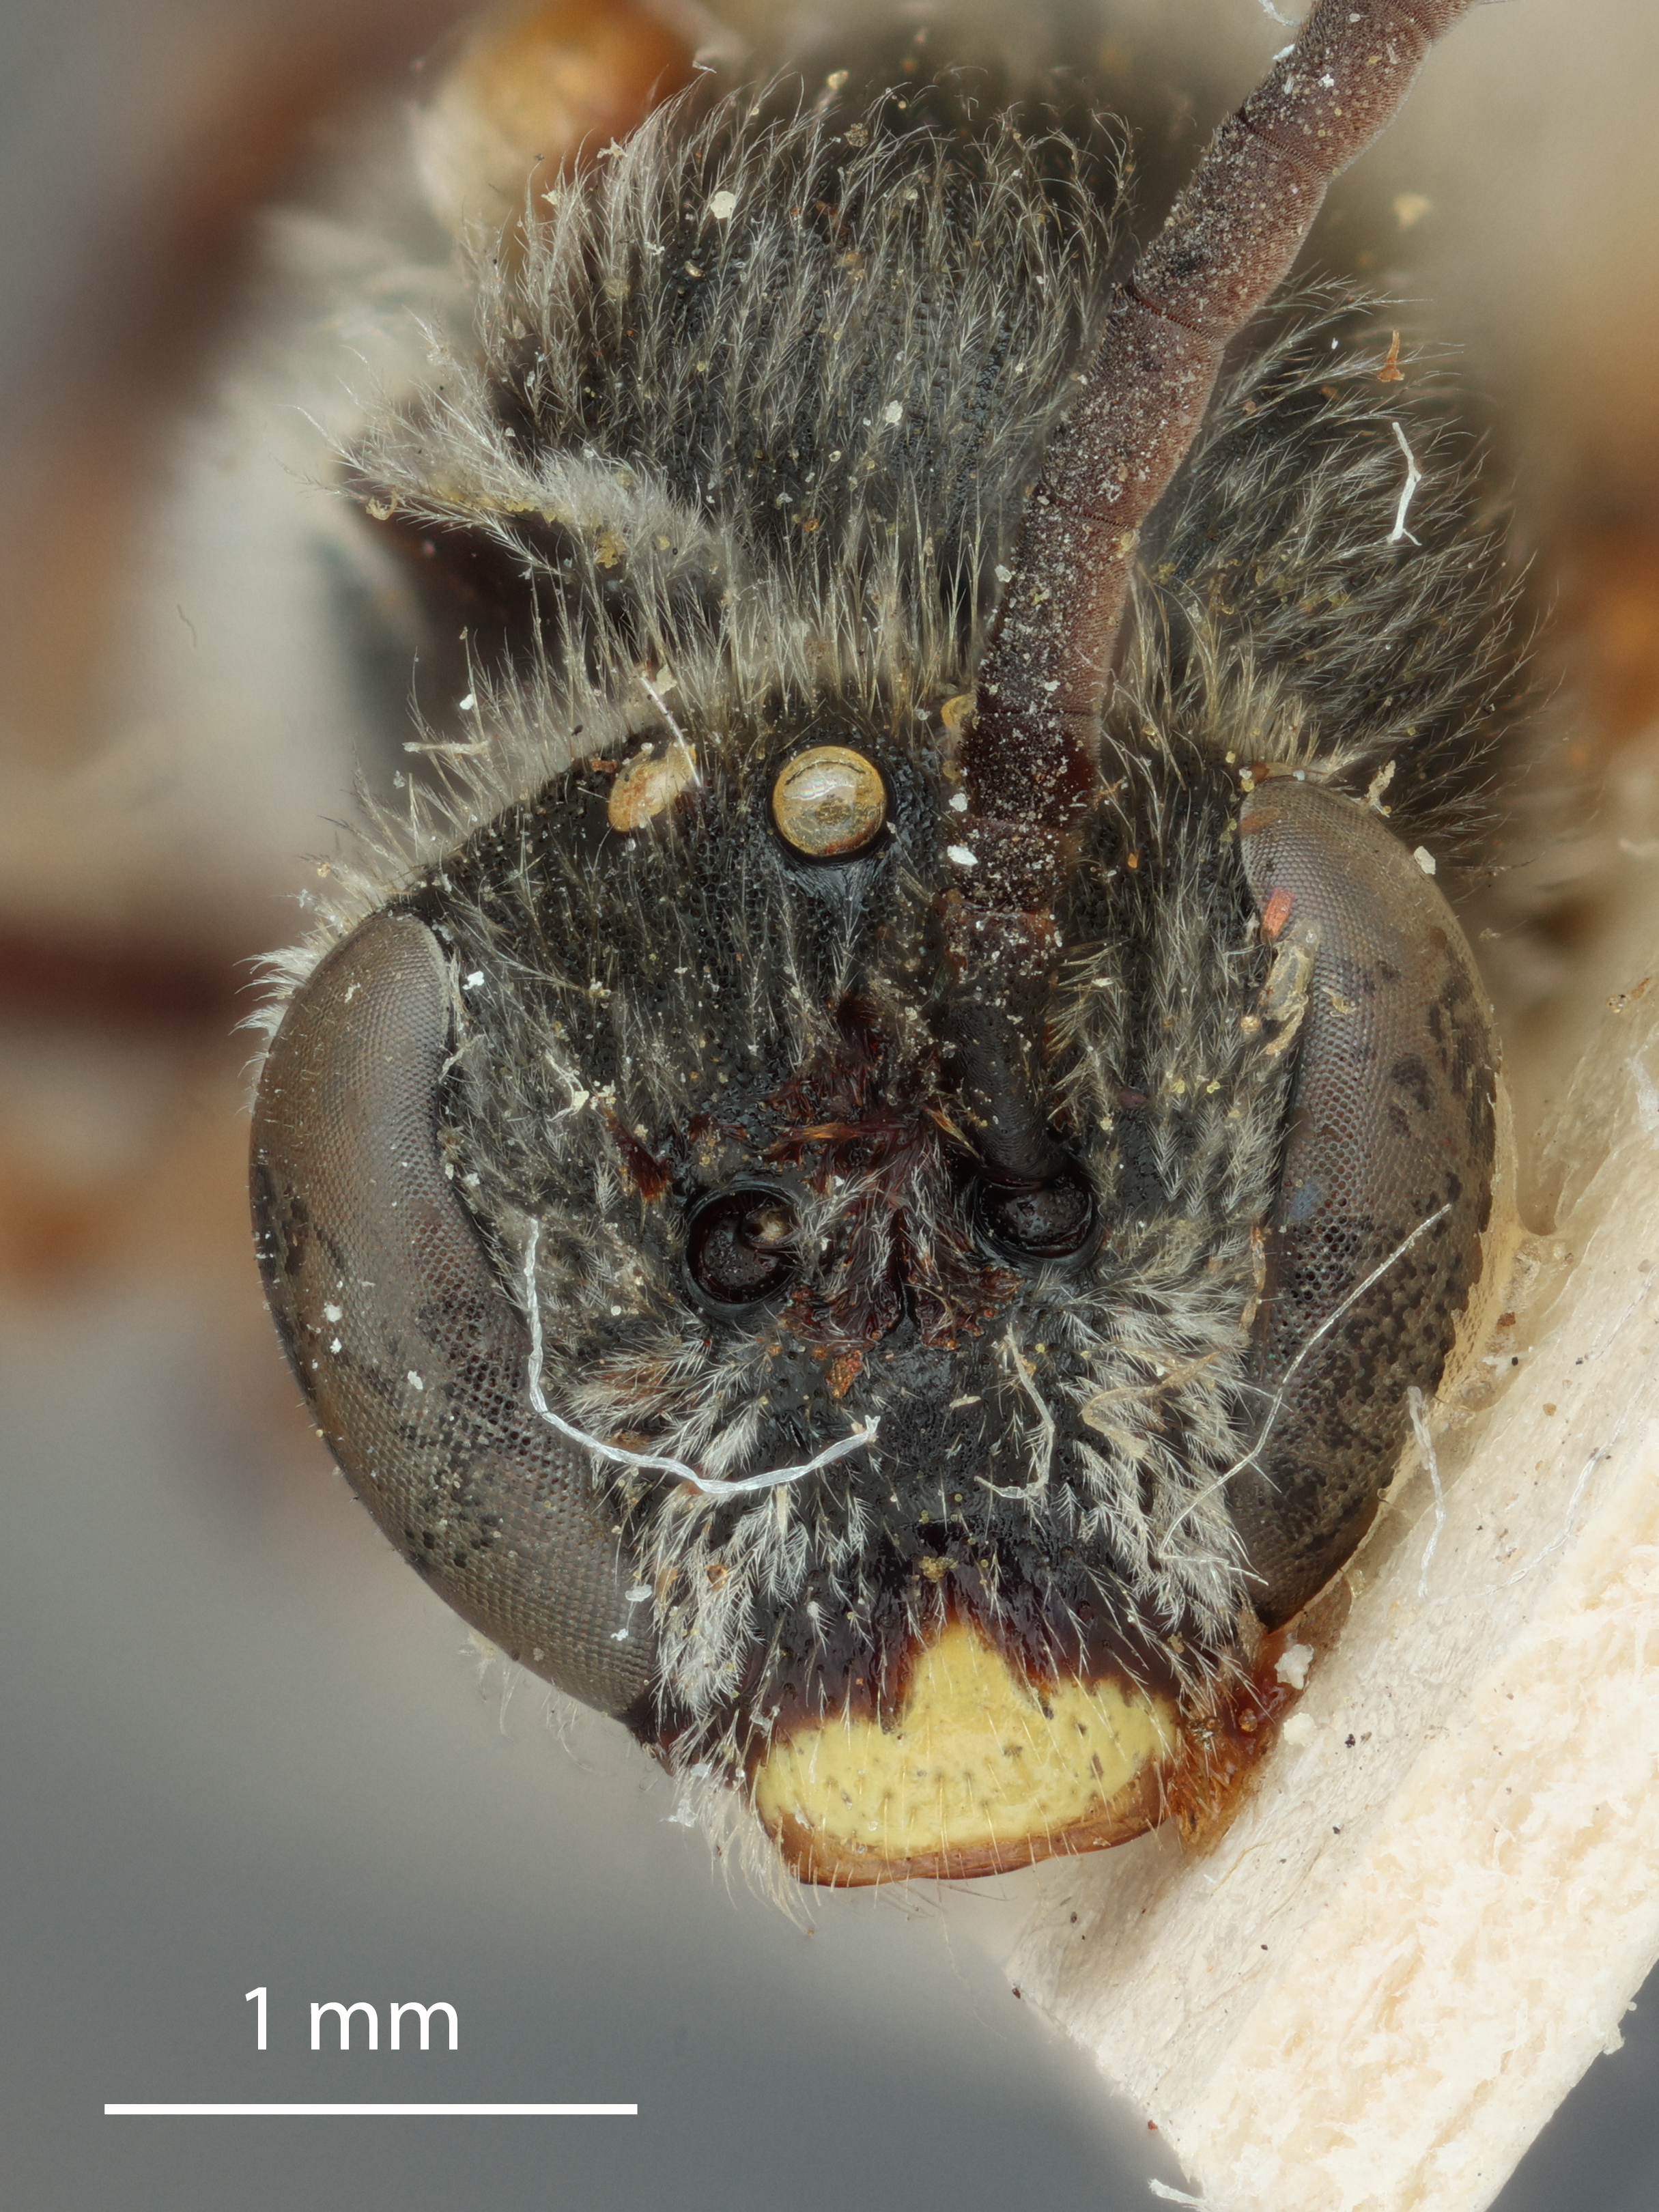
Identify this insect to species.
Parasphecodes rufotegularis
